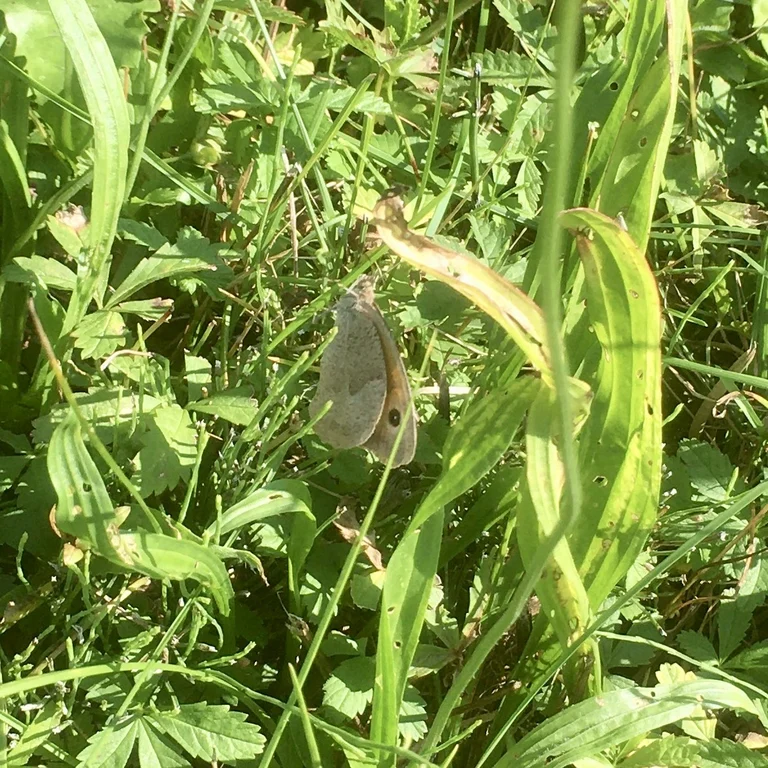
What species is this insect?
Maniola jurtina
